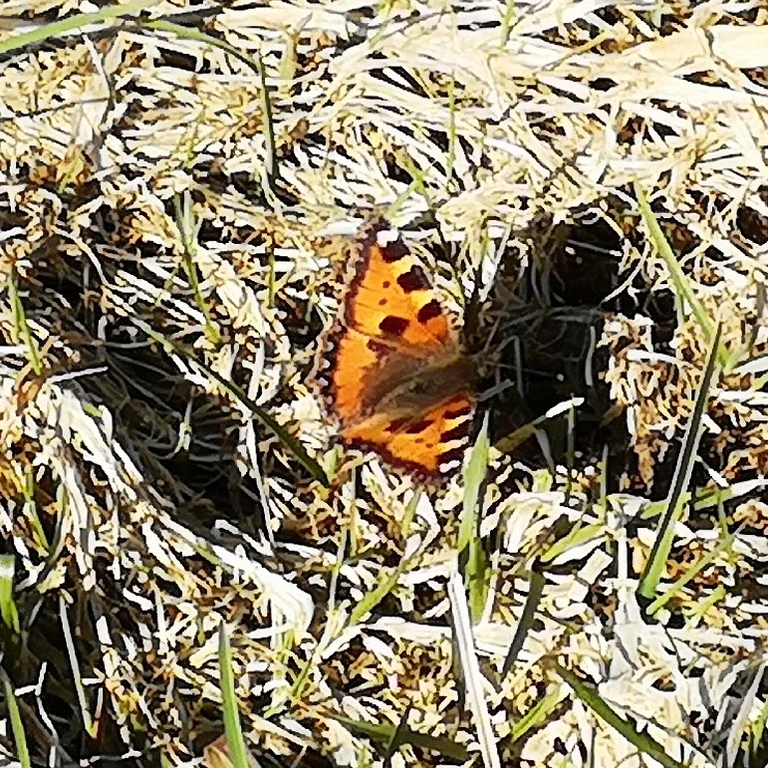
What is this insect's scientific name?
Aglais urticae
